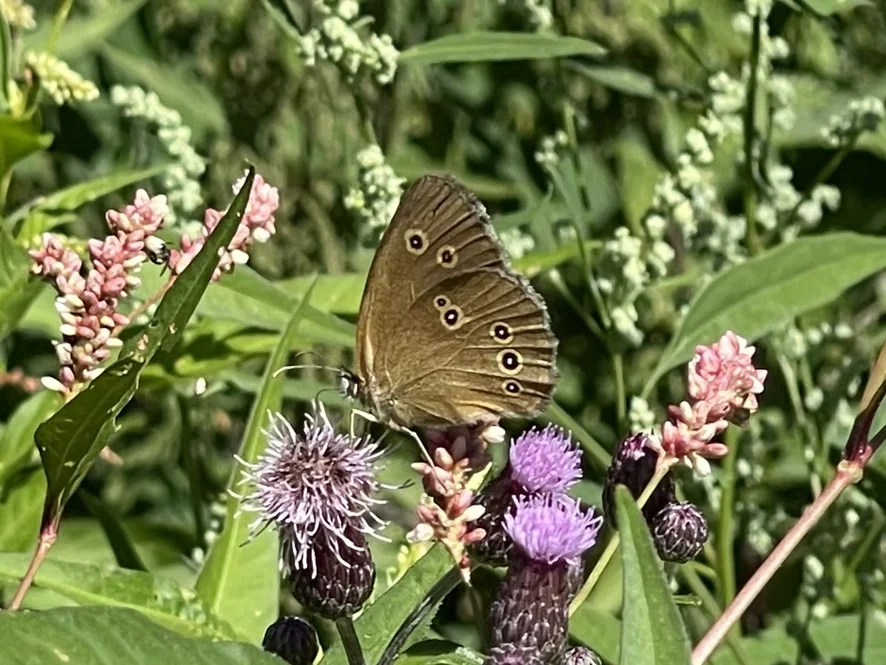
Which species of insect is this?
Aphantopus hyperantus
